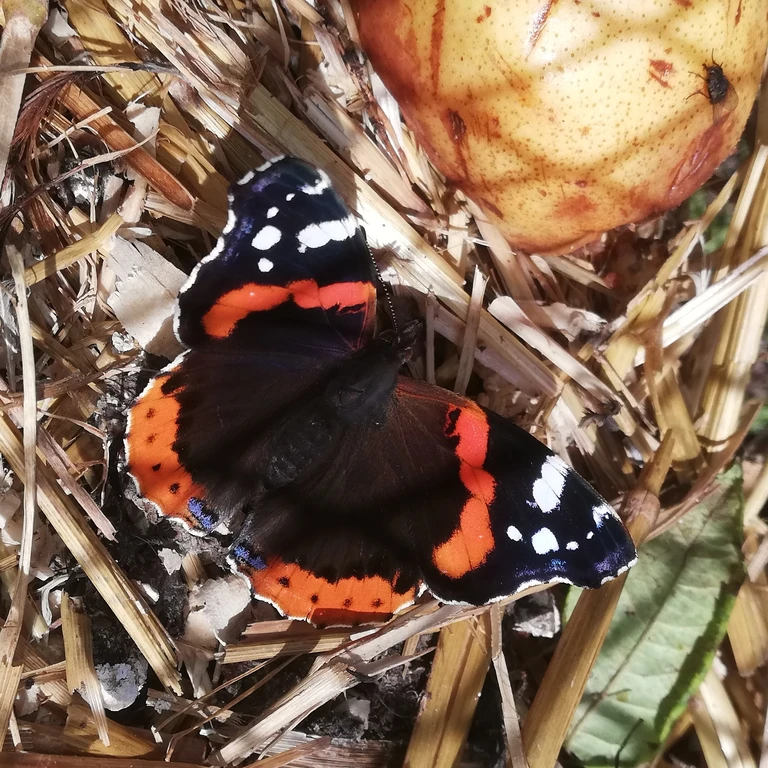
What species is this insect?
Vanessa atalanta
